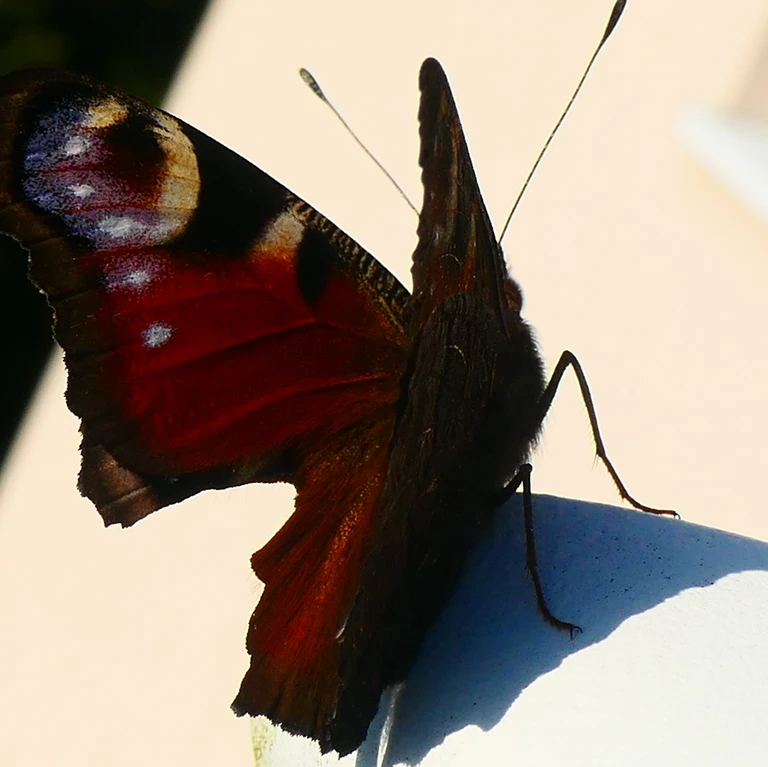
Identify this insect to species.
Aglais io
